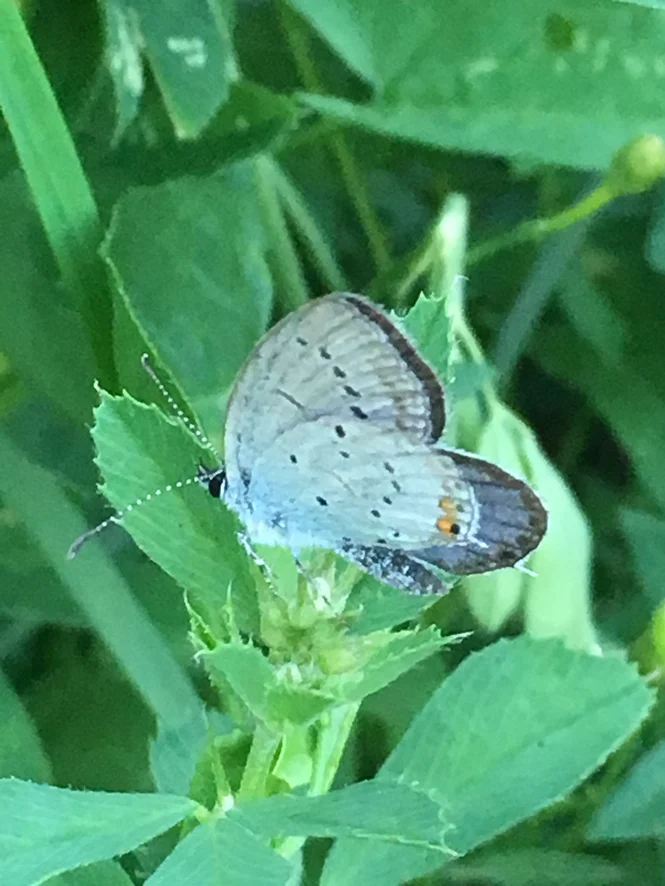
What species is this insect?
Cupido argiades (also Elkalyce argiades)
